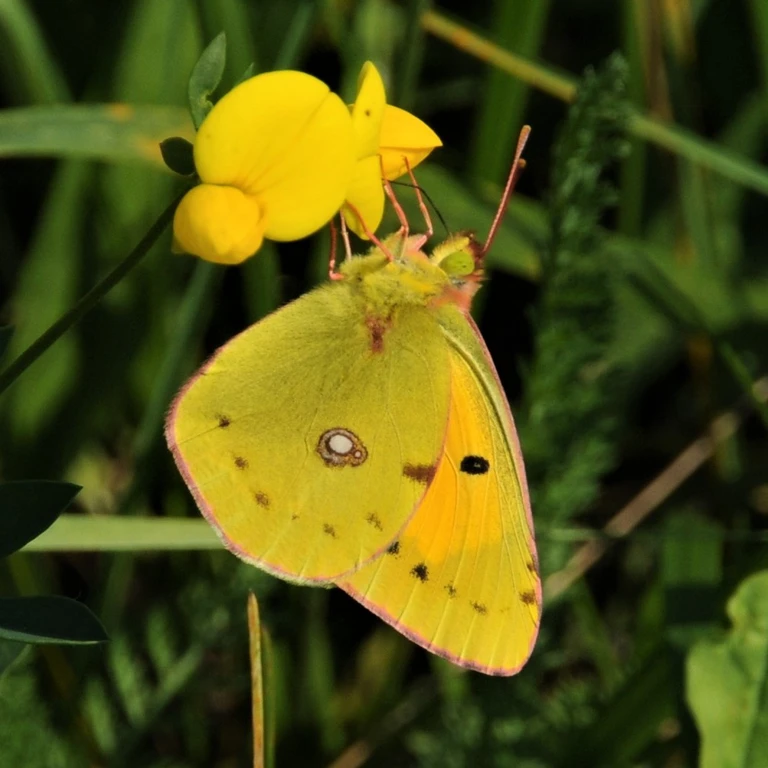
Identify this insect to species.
Colias croceus
